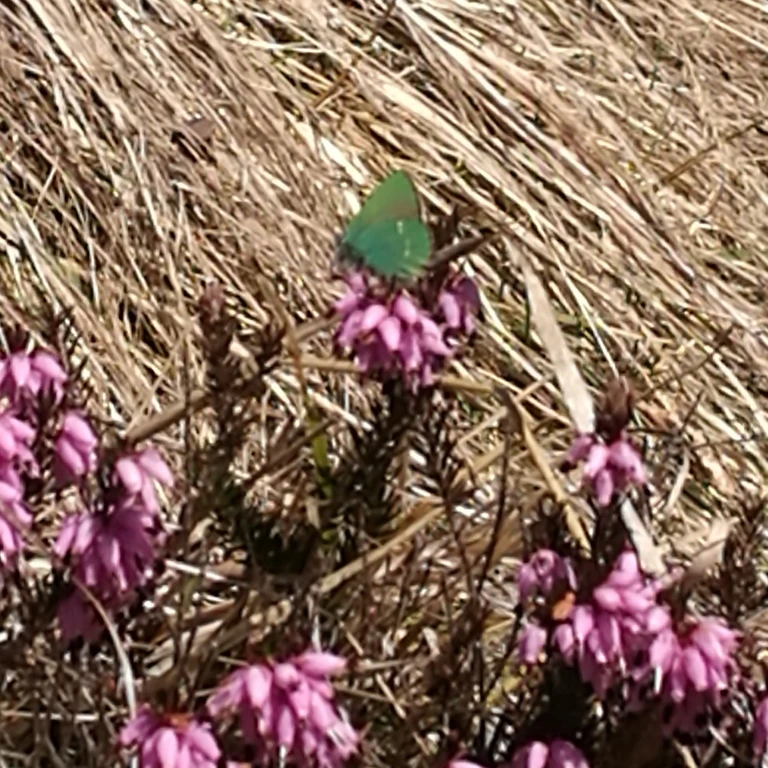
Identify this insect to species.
Callophrys rubi
